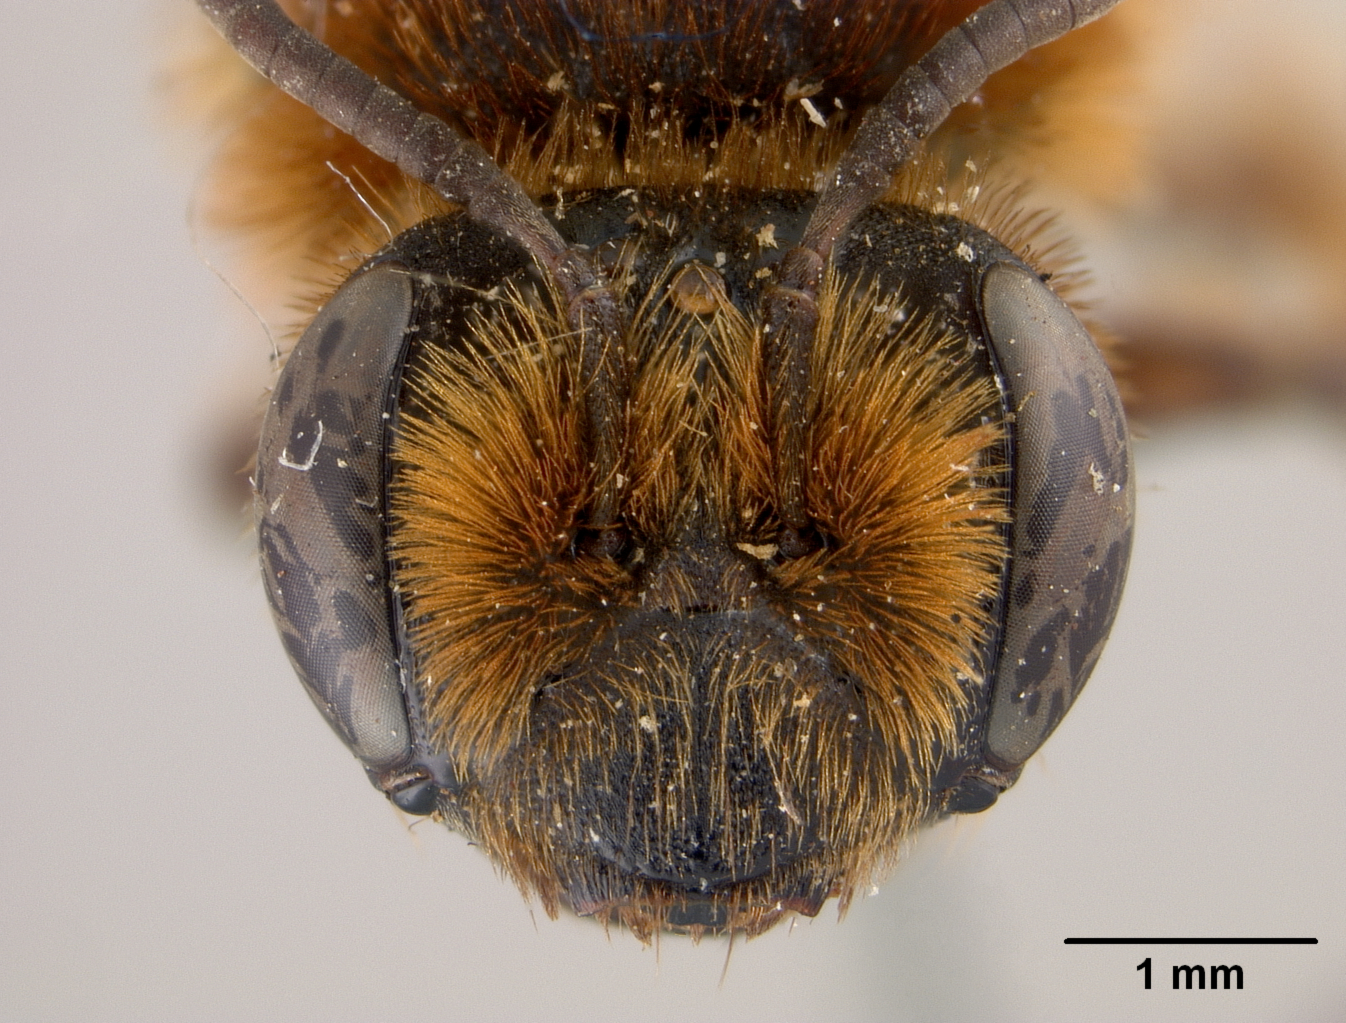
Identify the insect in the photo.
Andrena zachroa
